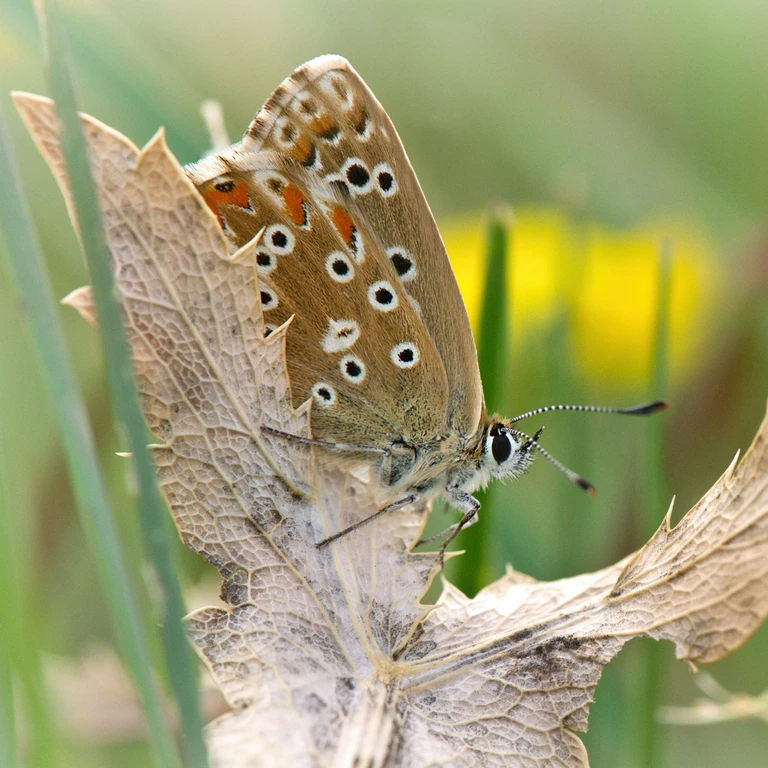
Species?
Lysandra bellargus
